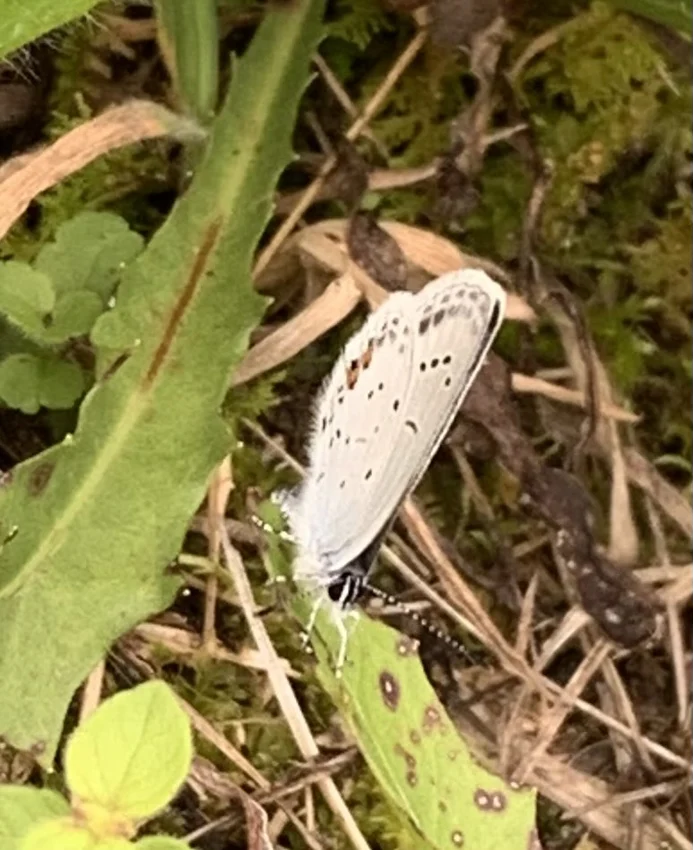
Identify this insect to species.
Cupido argiades (also Elkalyce argiades)
